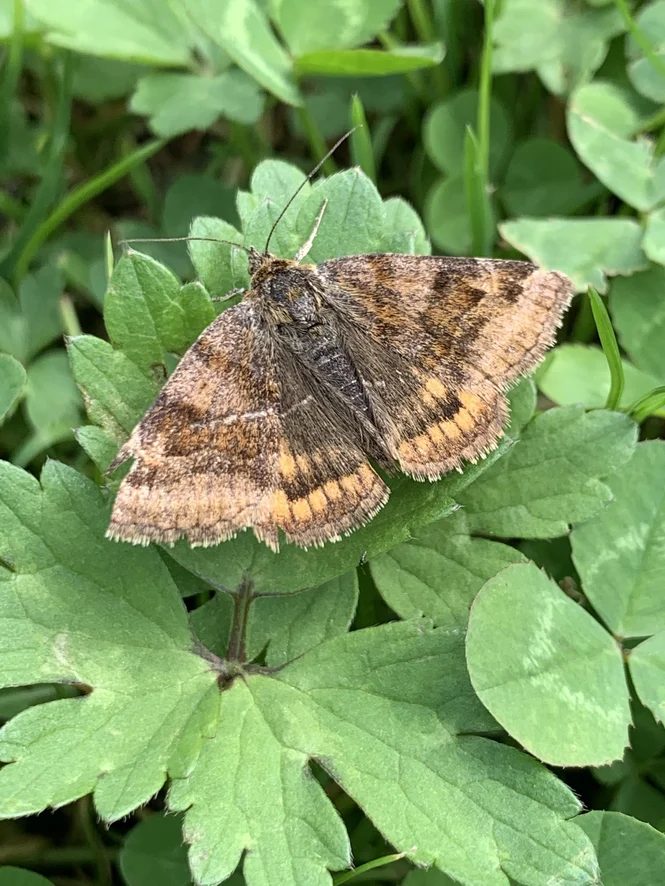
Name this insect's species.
Euclidia glyphica
